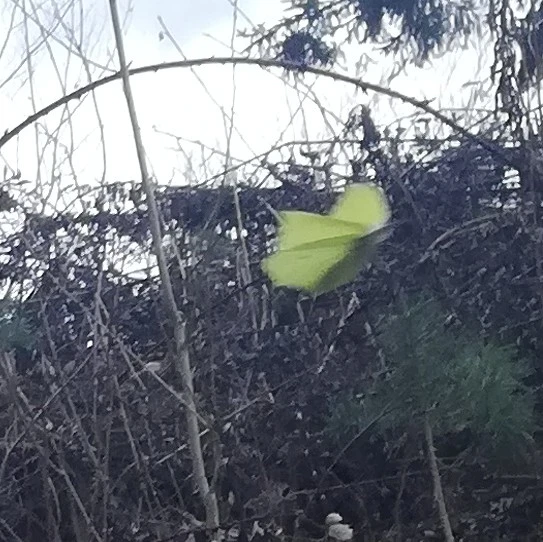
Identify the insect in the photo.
Gonepteryx rhamni
